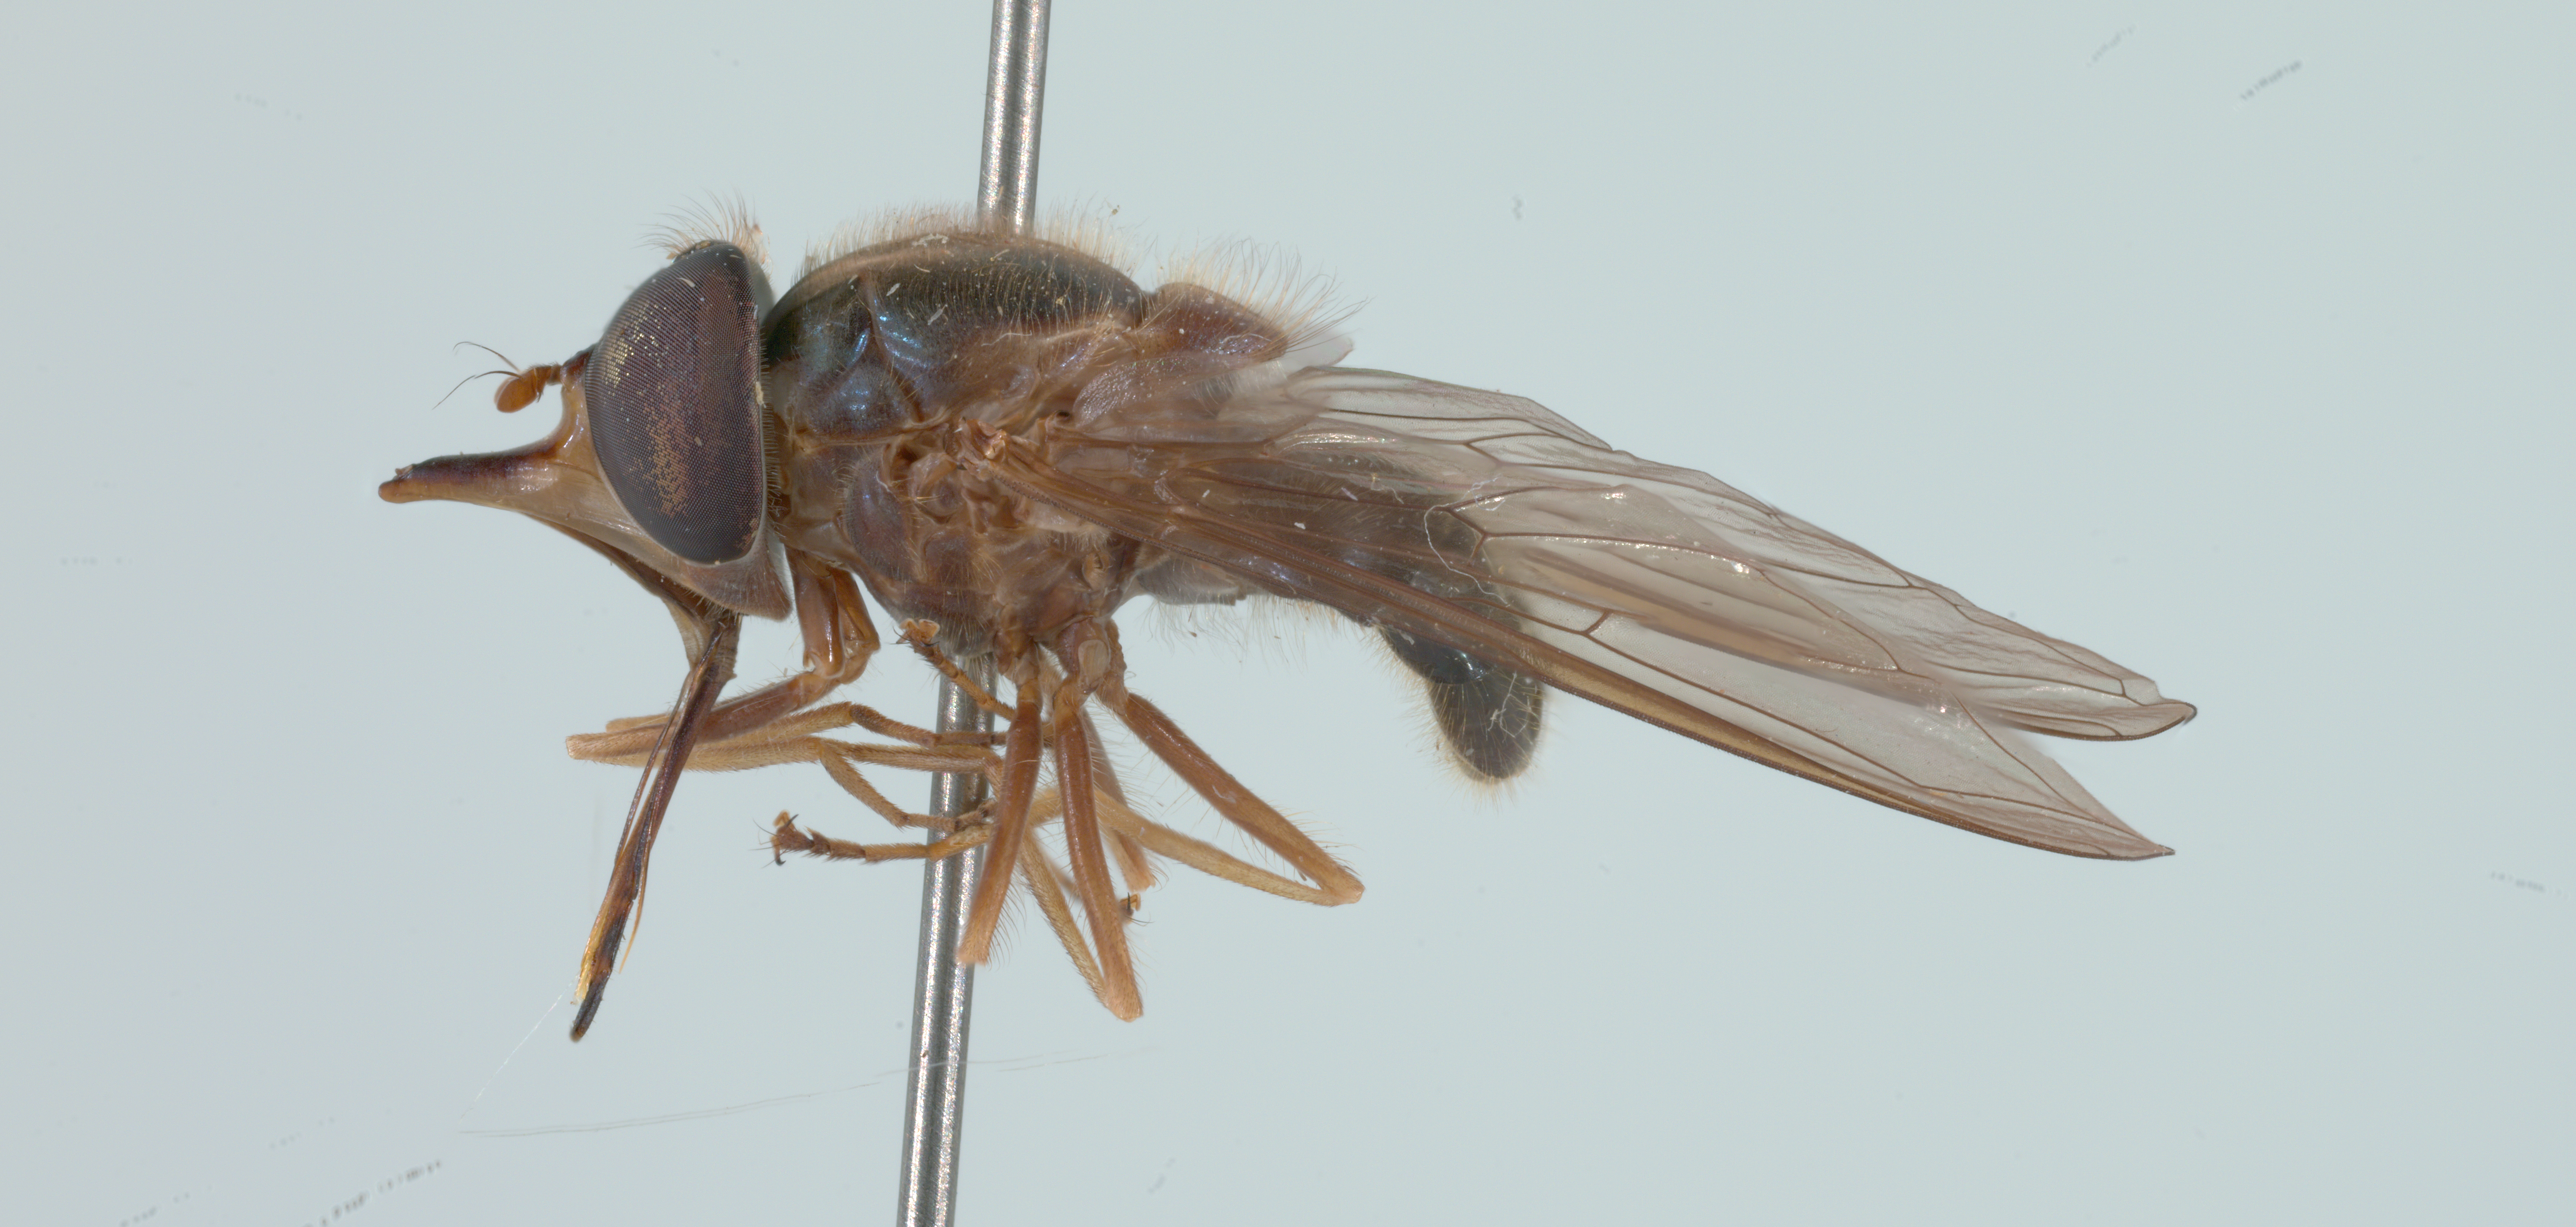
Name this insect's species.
Rhingia fuscipes
